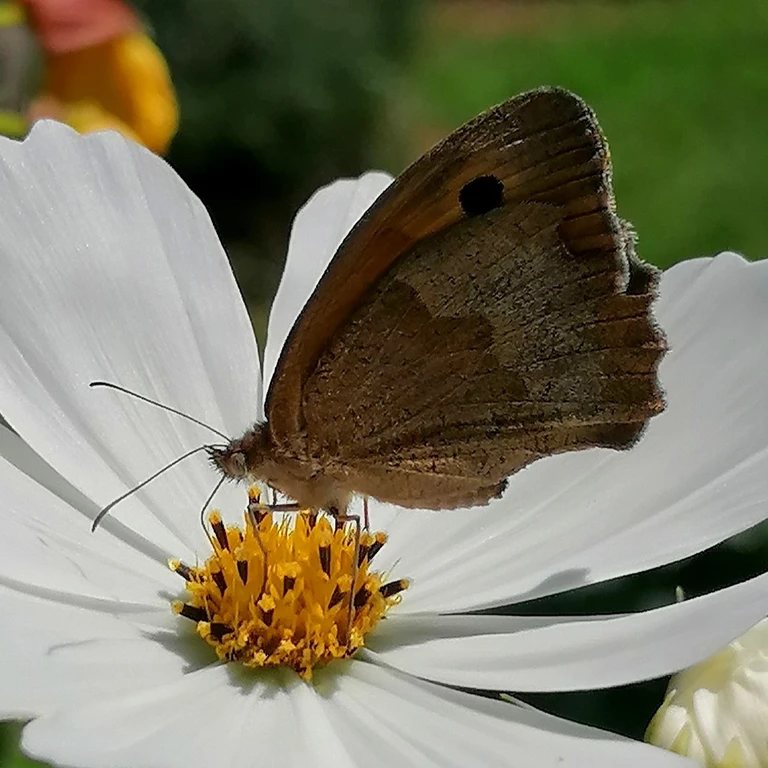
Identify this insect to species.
Maniola jurtina
